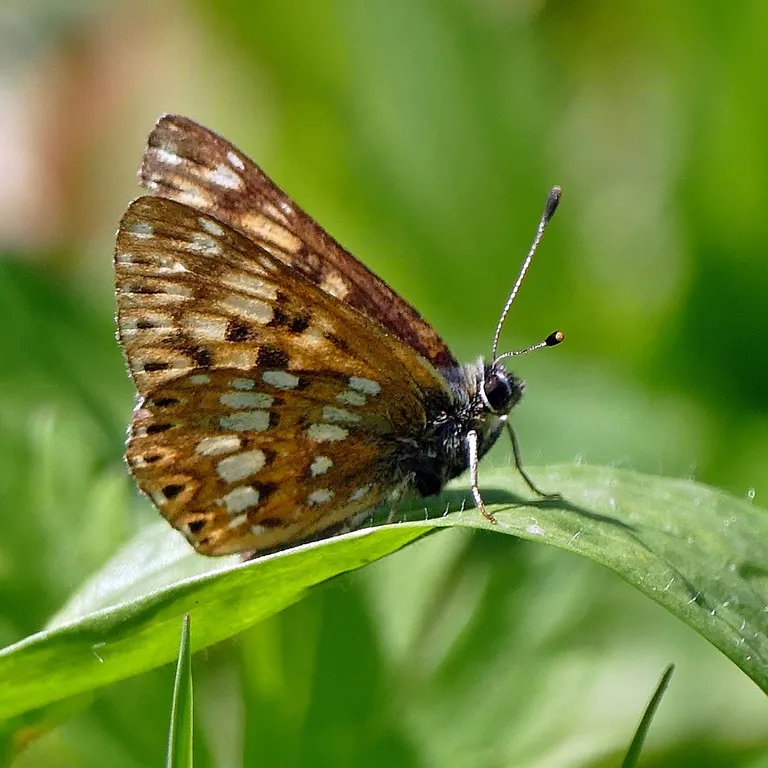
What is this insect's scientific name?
Hamearis lucina
